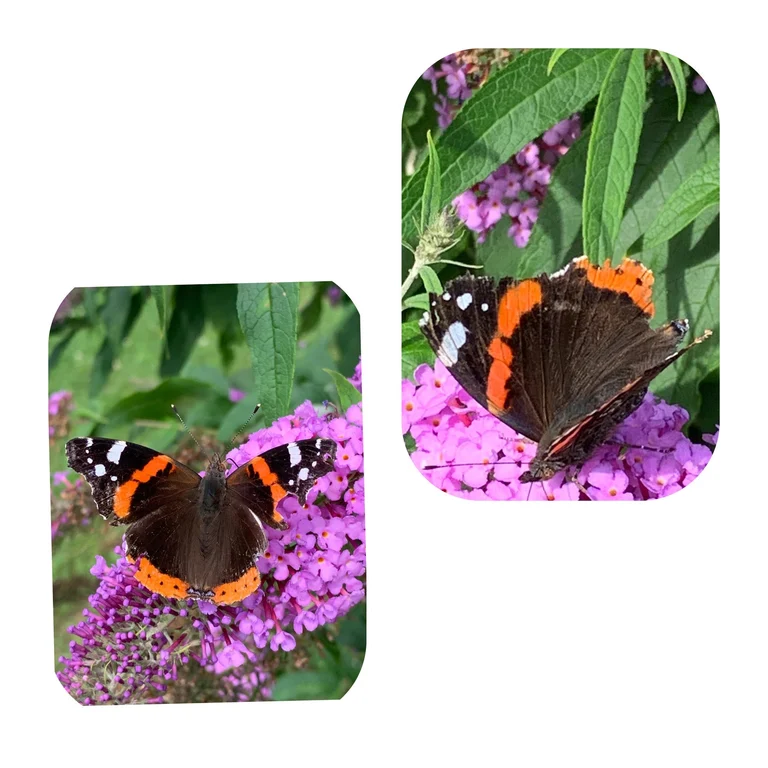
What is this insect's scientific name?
Vanessa atalanta
